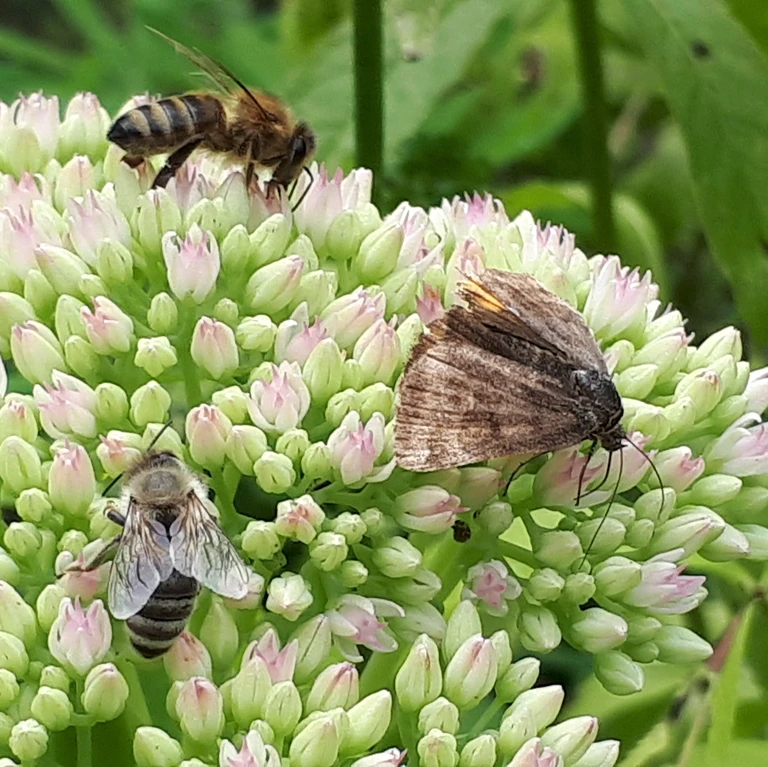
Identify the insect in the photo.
Euclidia glyphica
